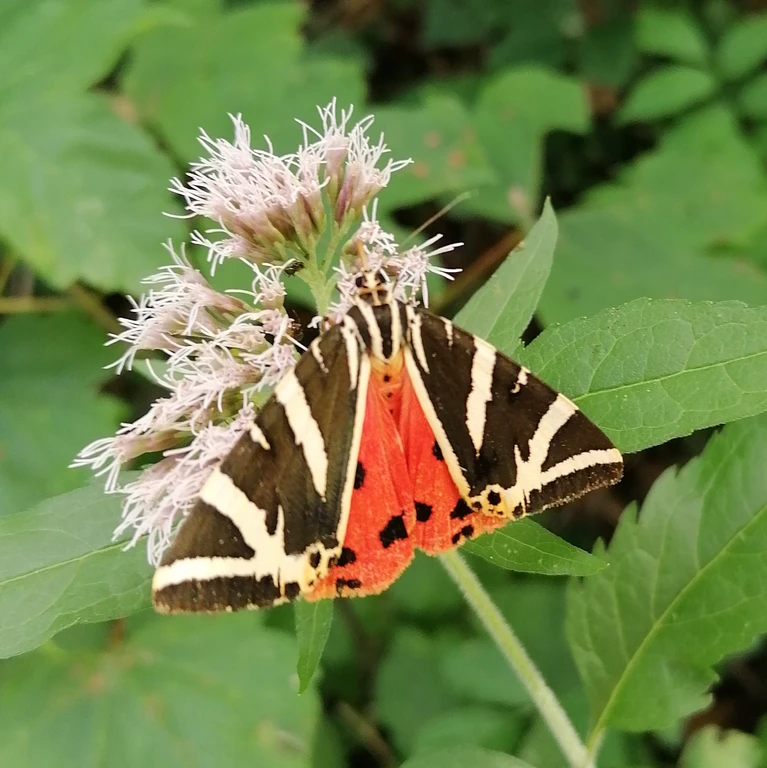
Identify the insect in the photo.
Euplagia quadripunctaria
